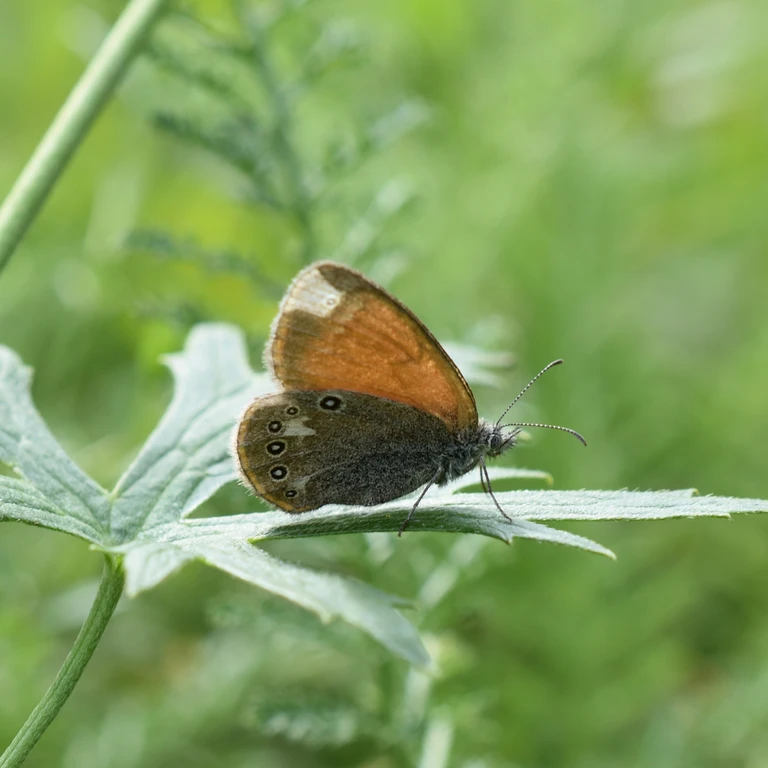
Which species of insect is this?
Coenonympha glycerion (also Coenonympha iphis)
